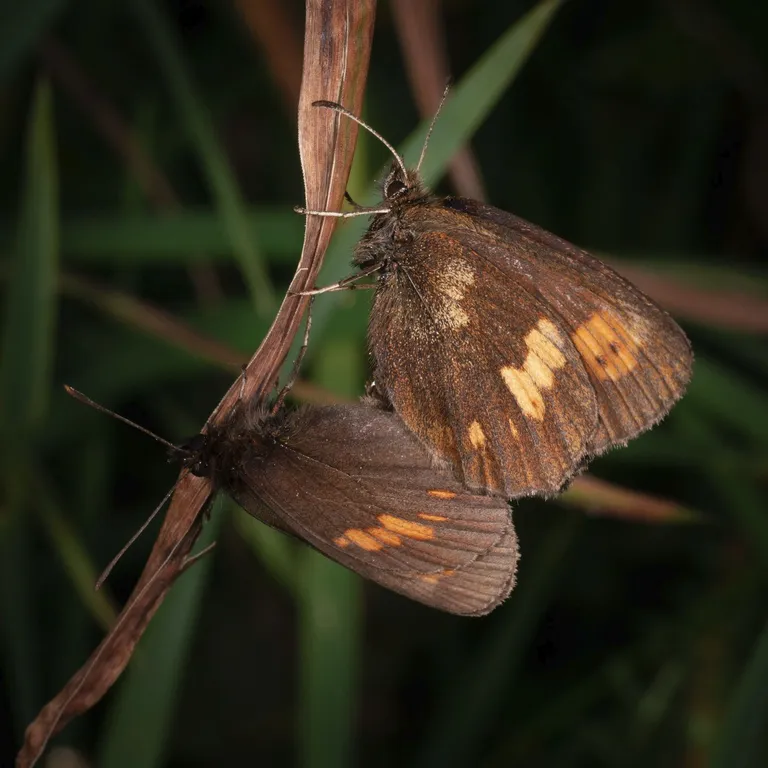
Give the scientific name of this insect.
Erebia manto
